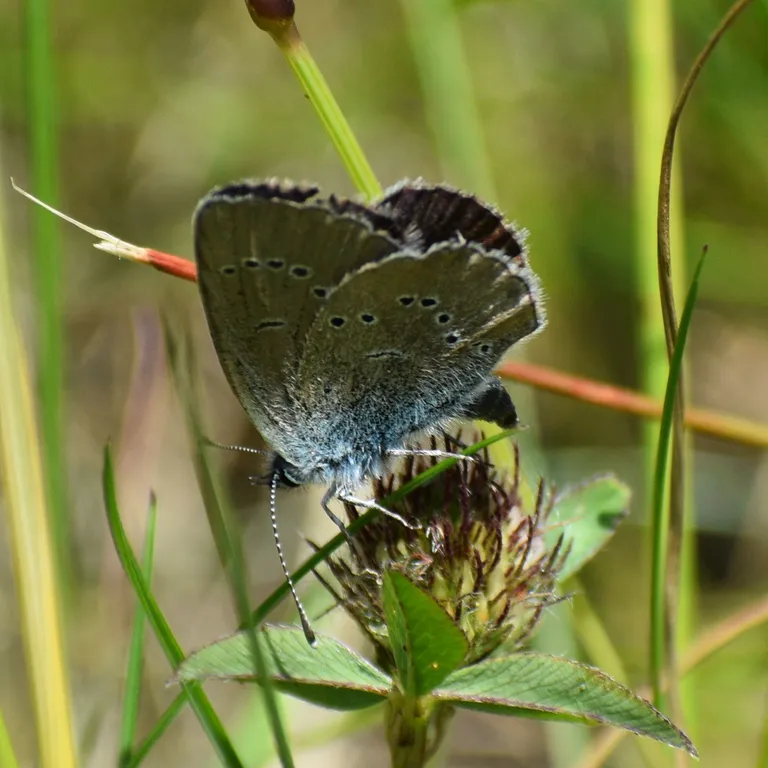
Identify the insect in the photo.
Cyaniris semiargus
